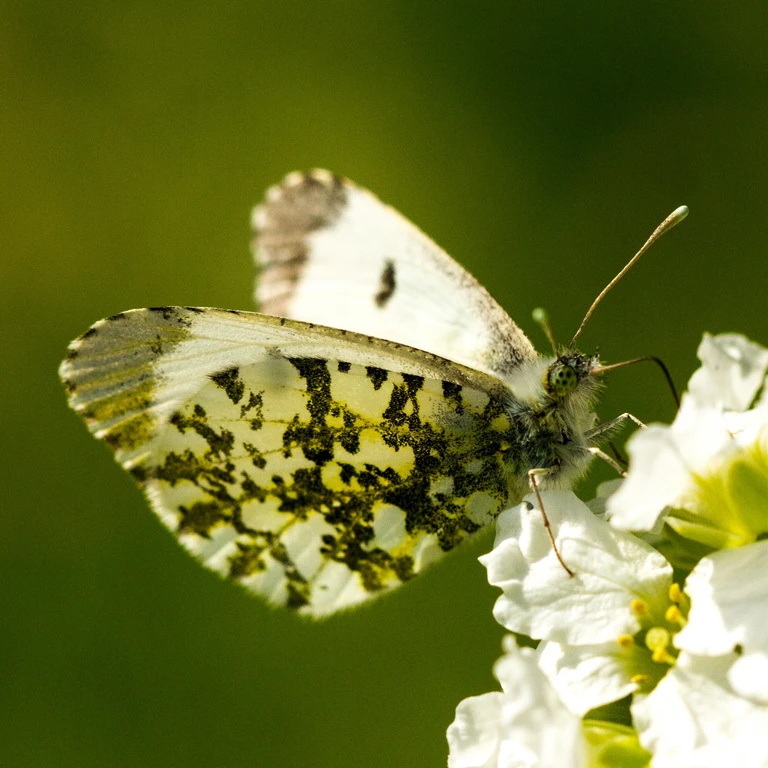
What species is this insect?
Anthocharis cardamines
